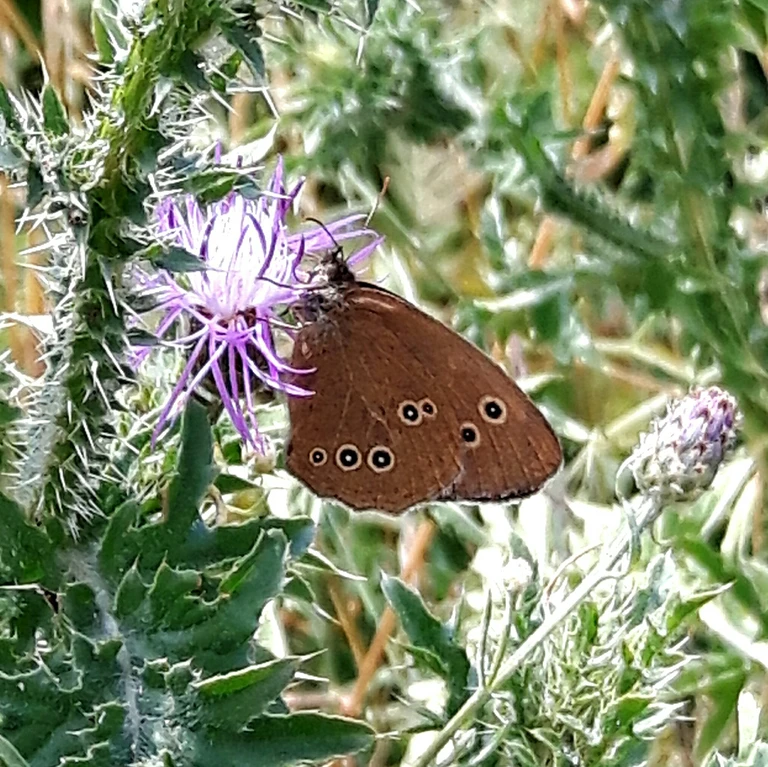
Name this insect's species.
Aphantopus hyperantus
